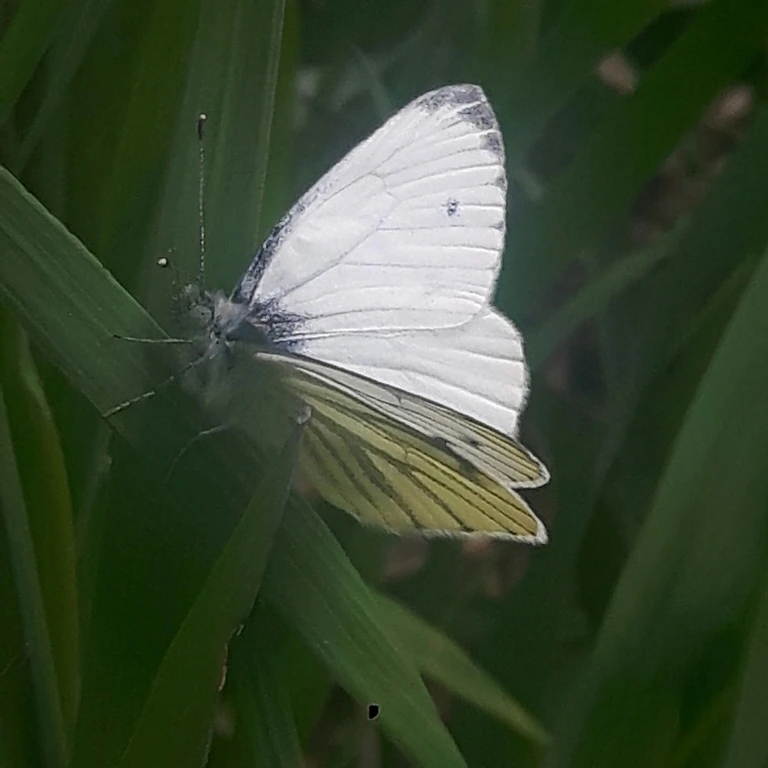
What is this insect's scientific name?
Pieris napi
